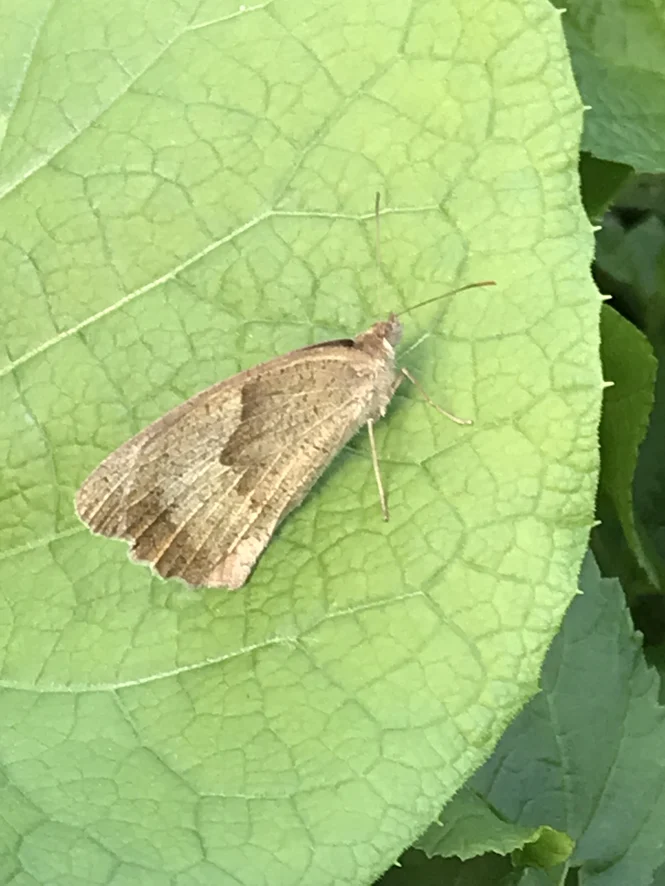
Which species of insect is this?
Maniola jurtina
